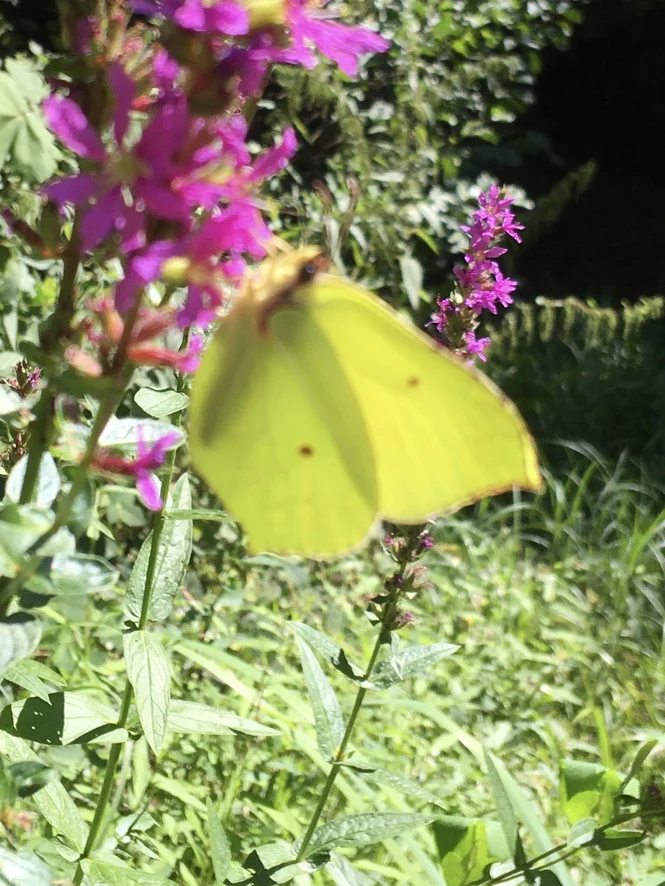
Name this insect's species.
Gonepteryx rhamni
